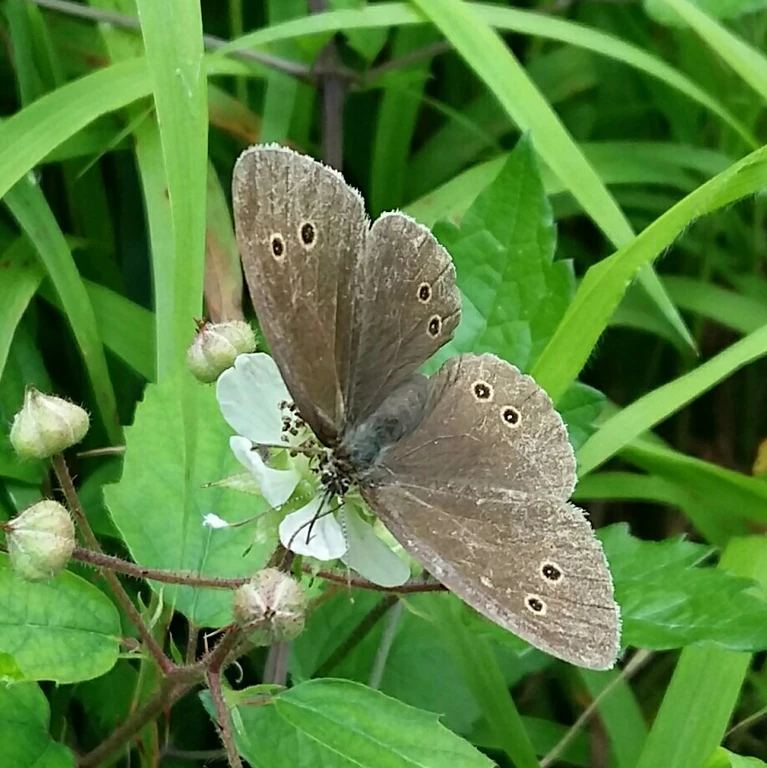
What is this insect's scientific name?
Aphantopus hyperantus
